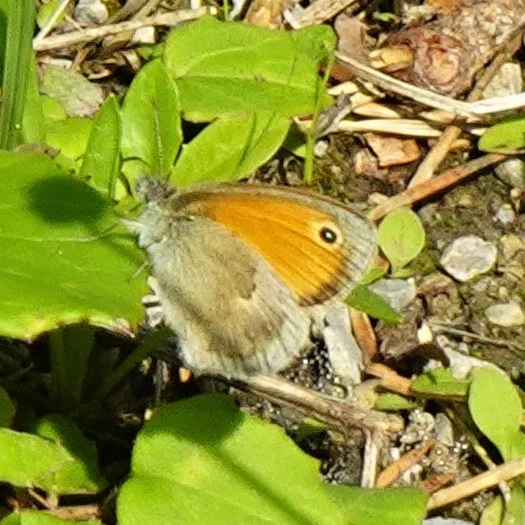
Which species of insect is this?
Coenonympha pamphilus
